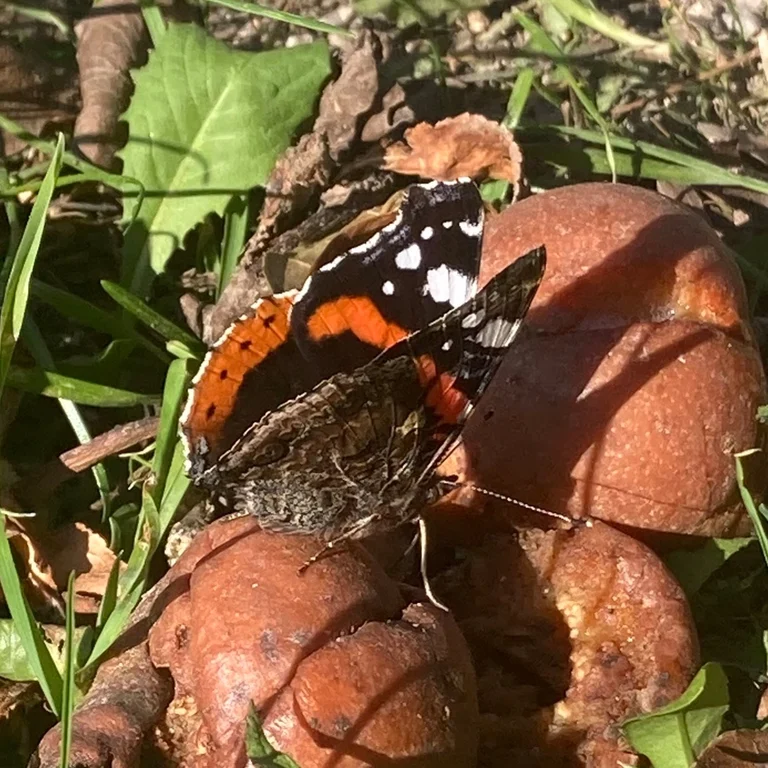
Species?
Vanessa atalanta
